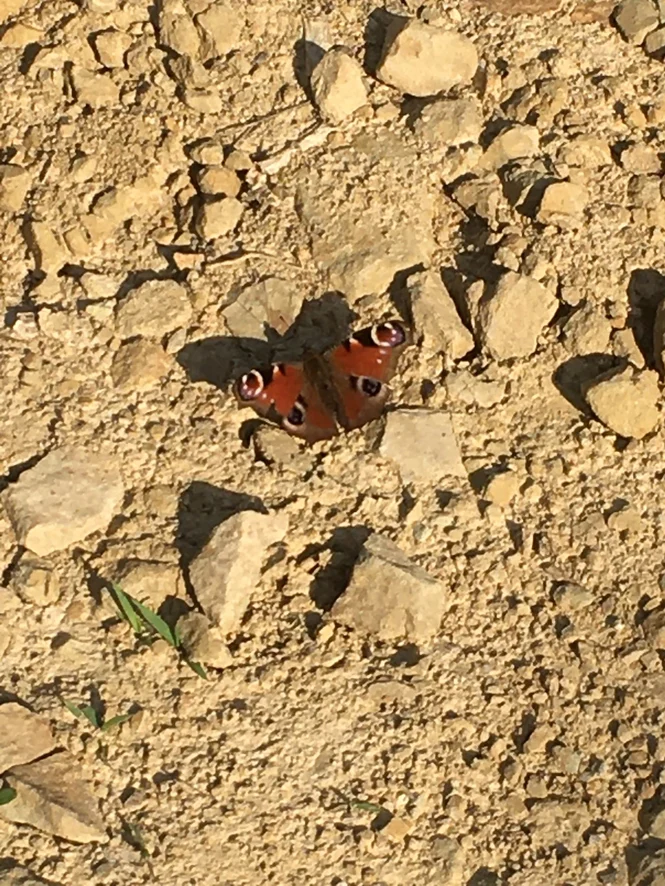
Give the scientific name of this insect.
Aglais io
